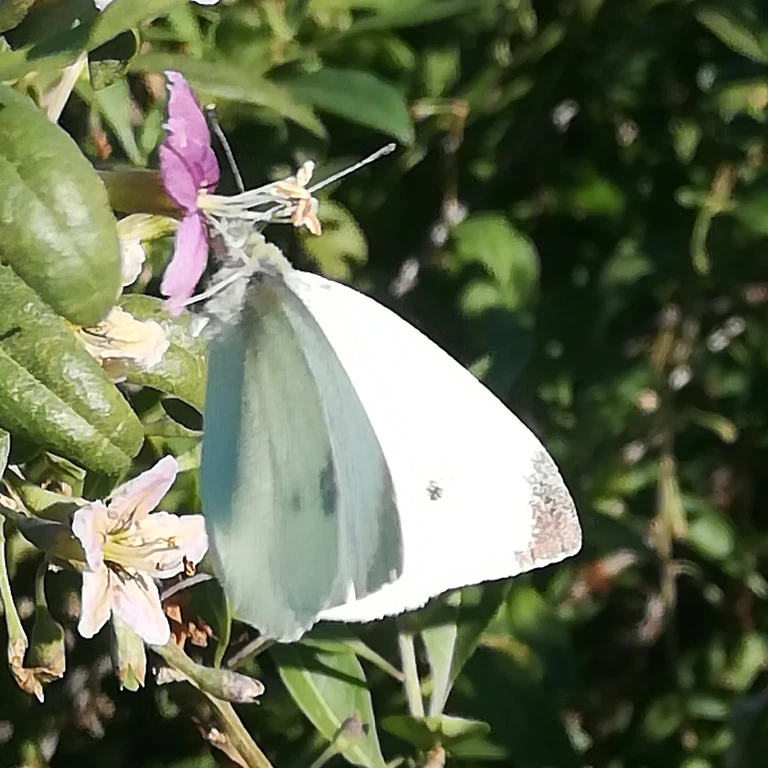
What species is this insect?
Pieris rapae
